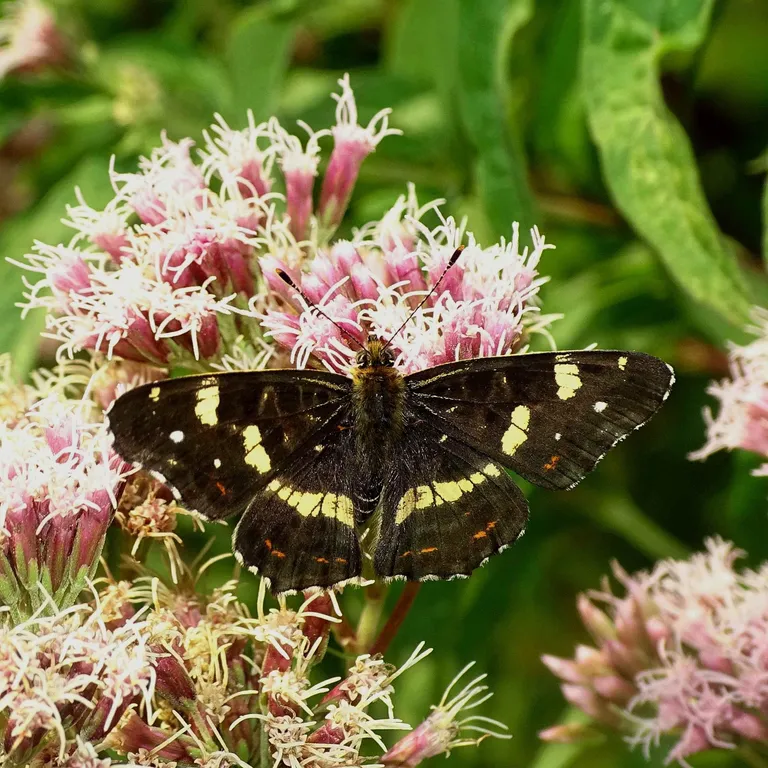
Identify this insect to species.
Araschnia levana
